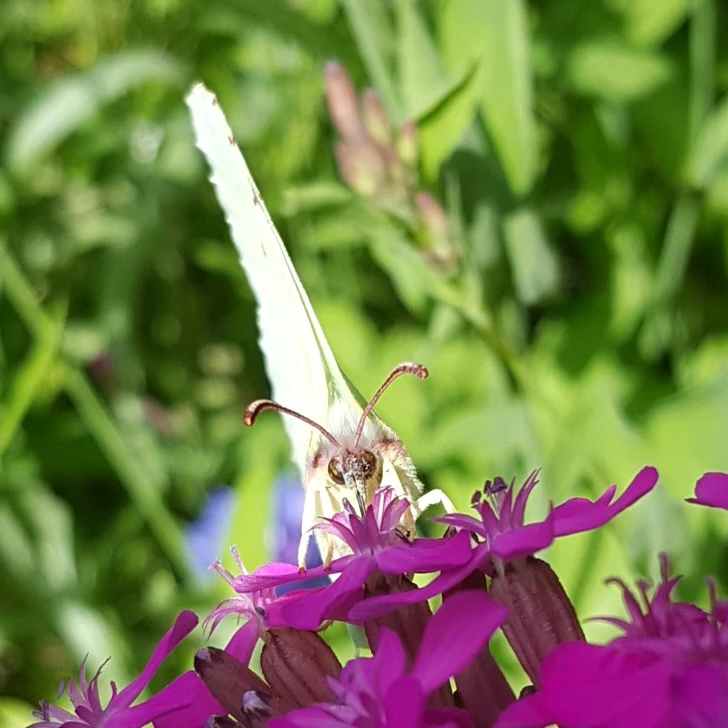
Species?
Gonepteryx rhamni
